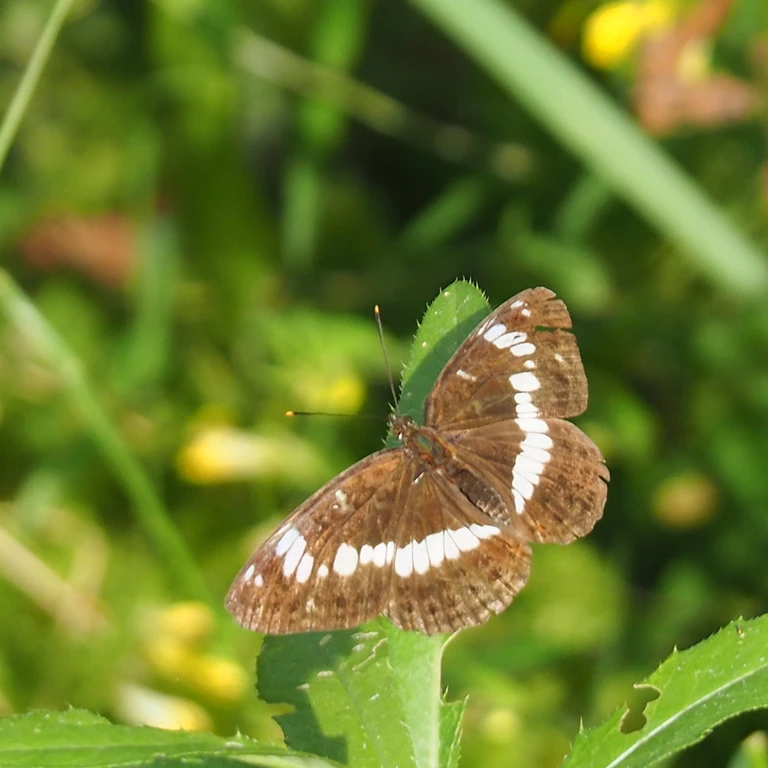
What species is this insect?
Limenitis camilla (also Ladoga camilla)
